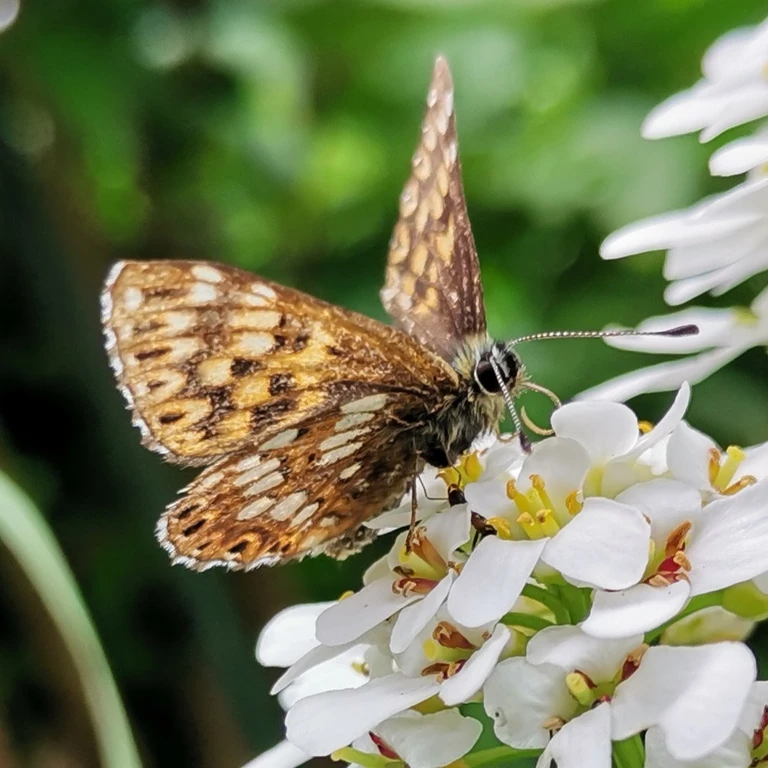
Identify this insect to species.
Hamearis lucina
